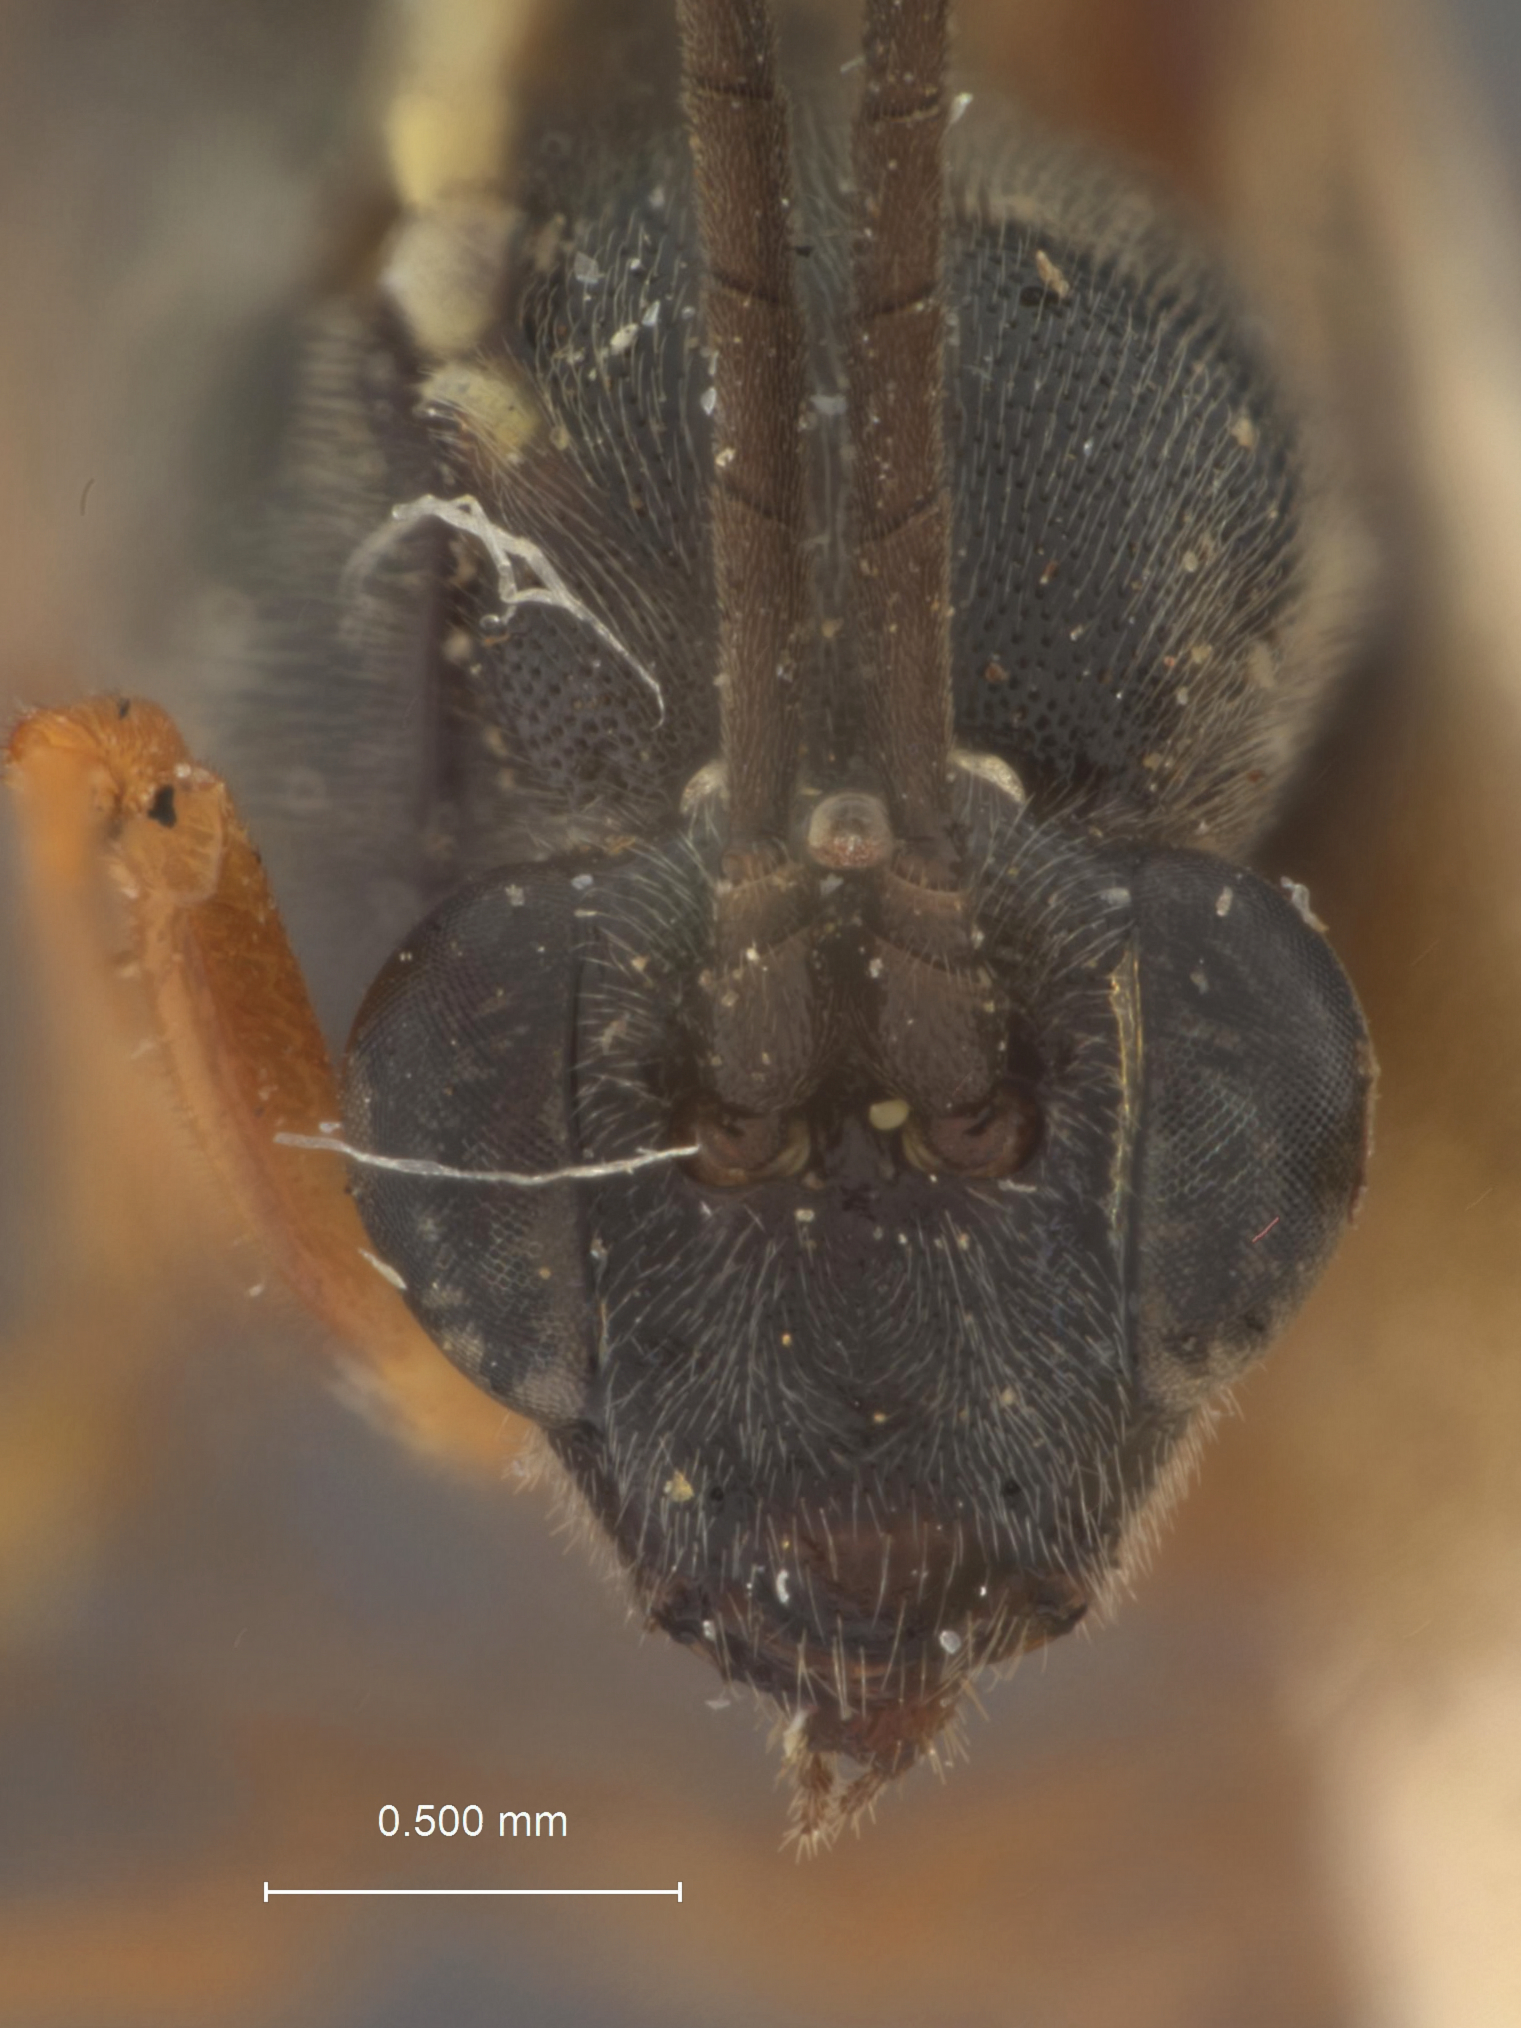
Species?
Glypta occidentalis
